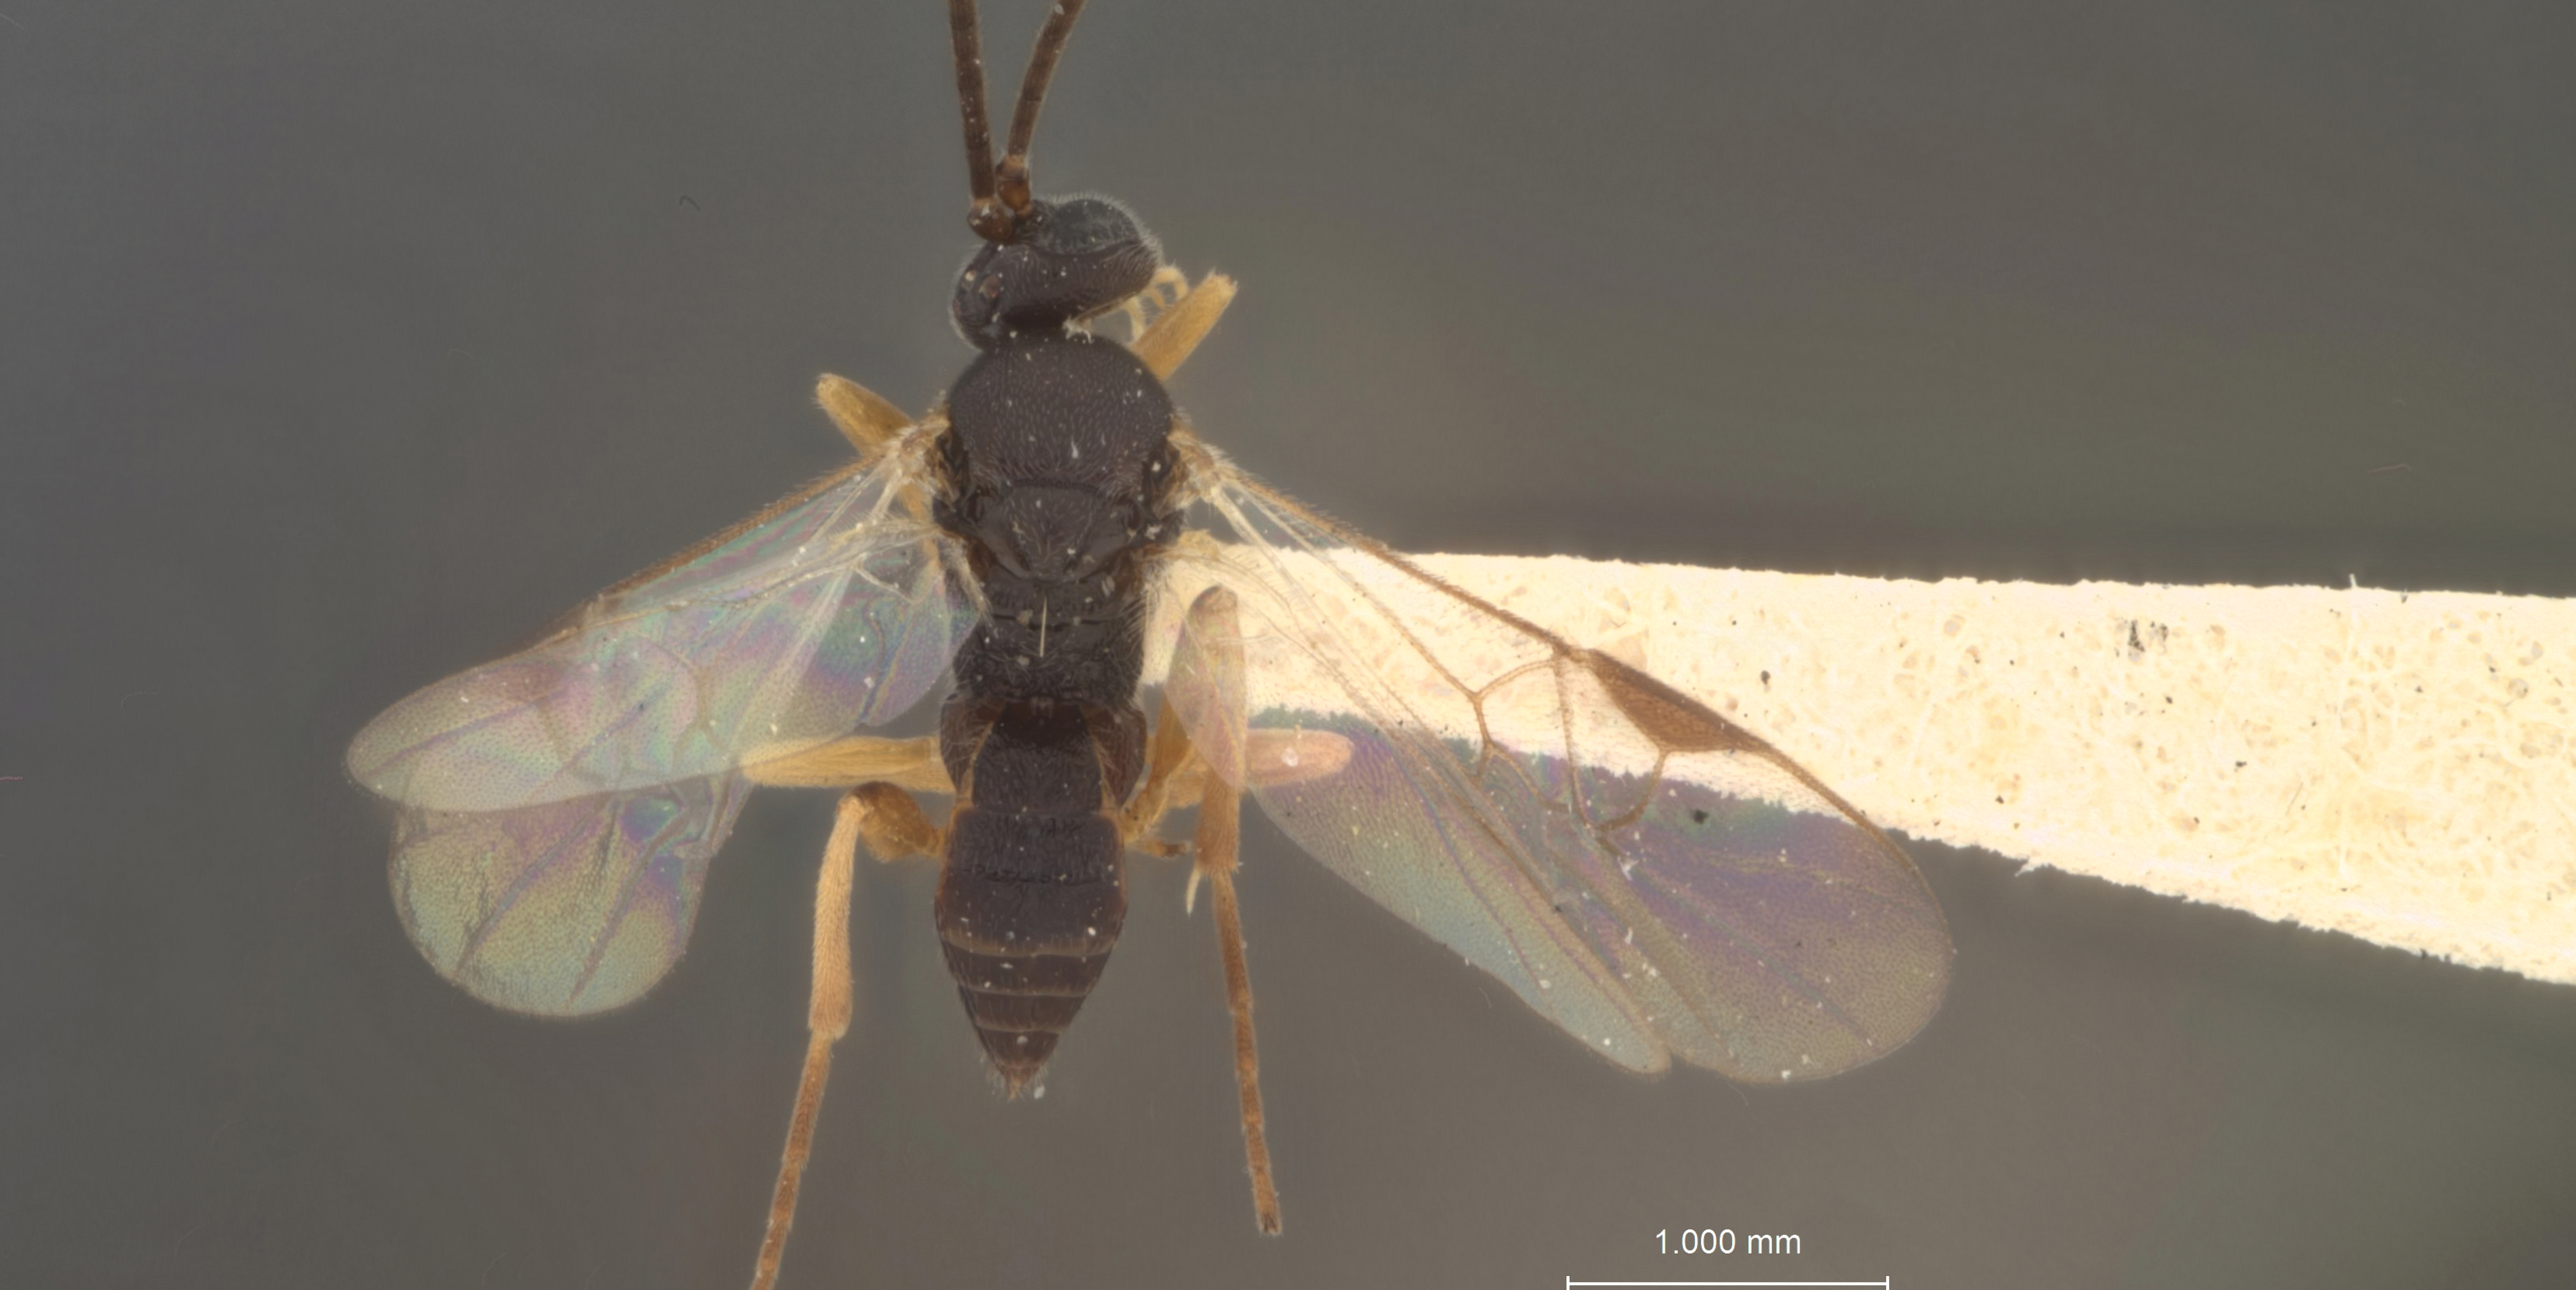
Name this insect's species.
Apanteles fiskei
